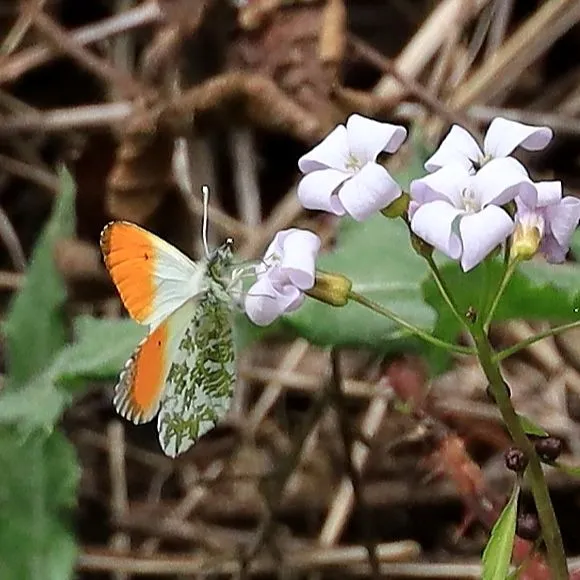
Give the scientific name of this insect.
Anthocharis cardamines
